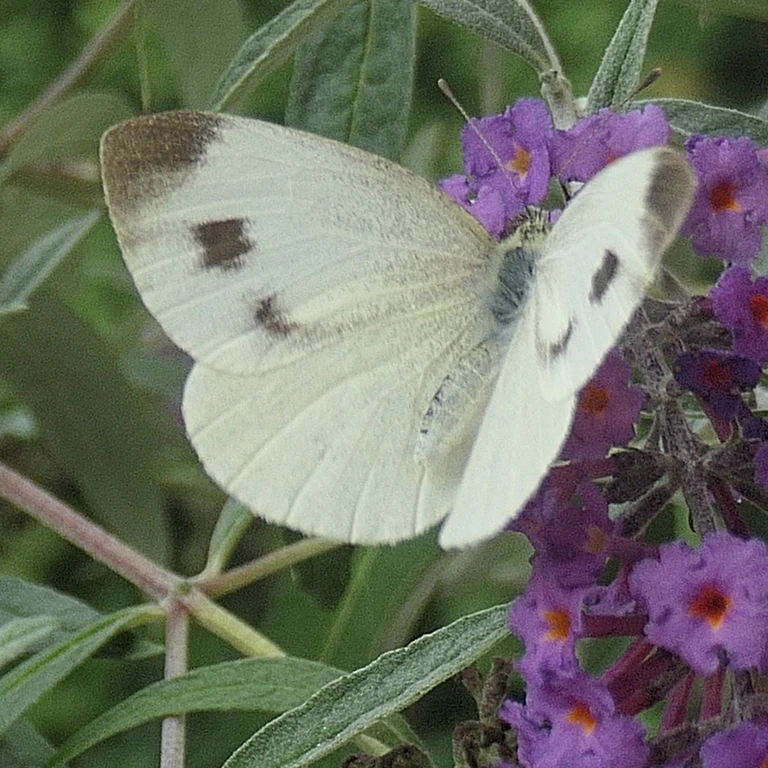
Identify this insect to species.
Pieris mannii
